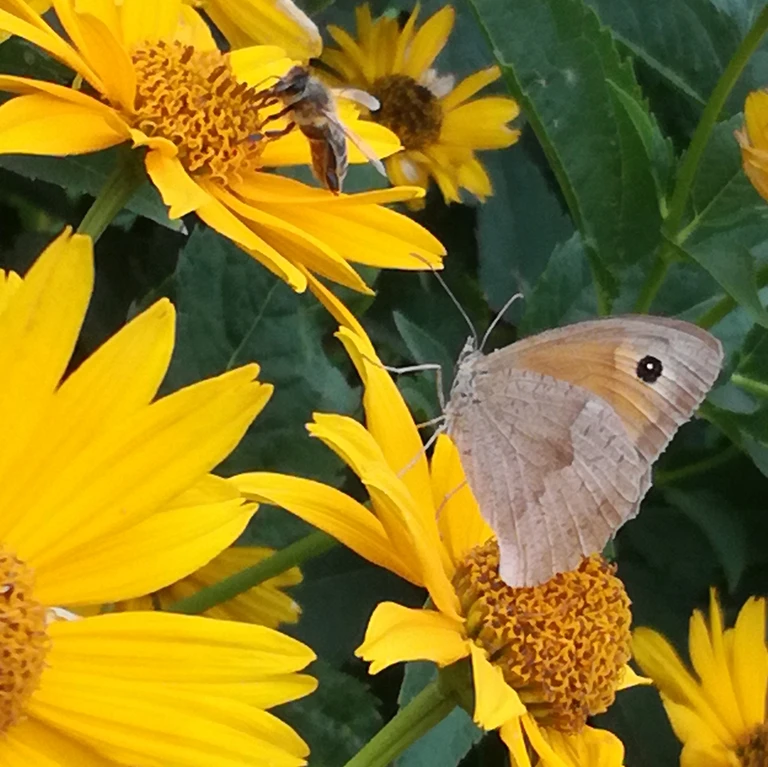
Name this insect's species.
Maniola jurtina
